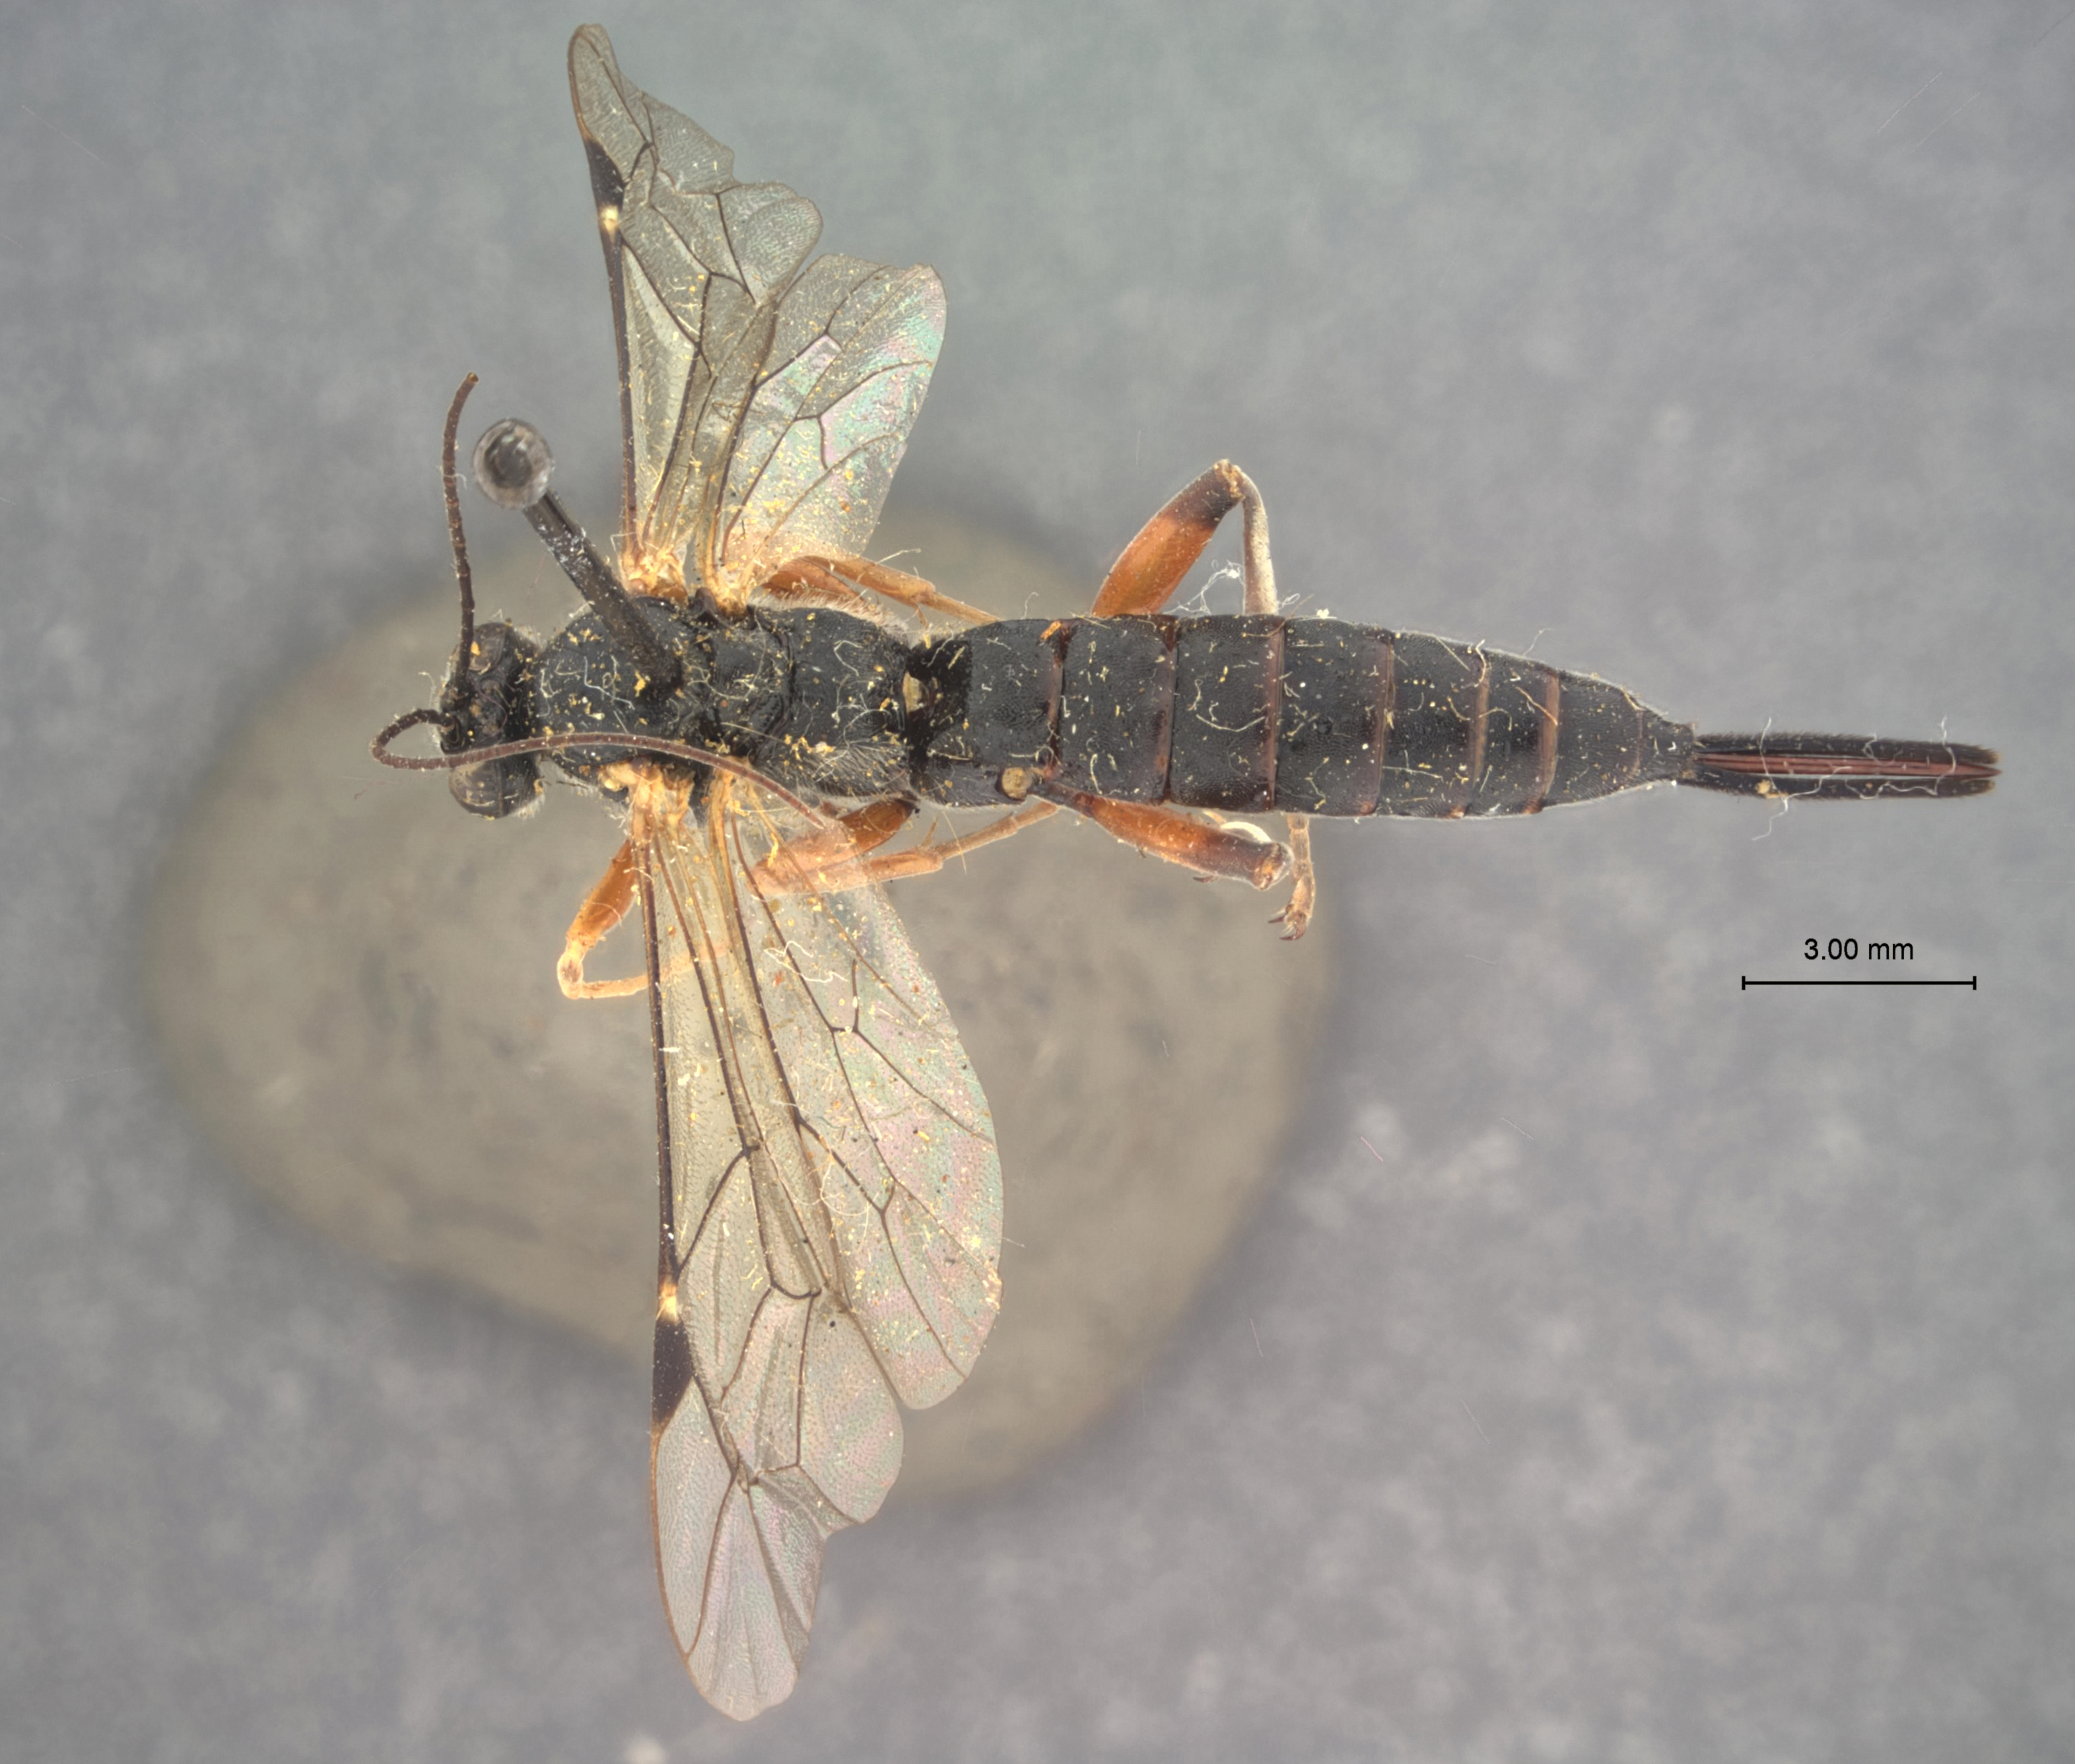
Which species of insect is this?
Pimpla disparis
